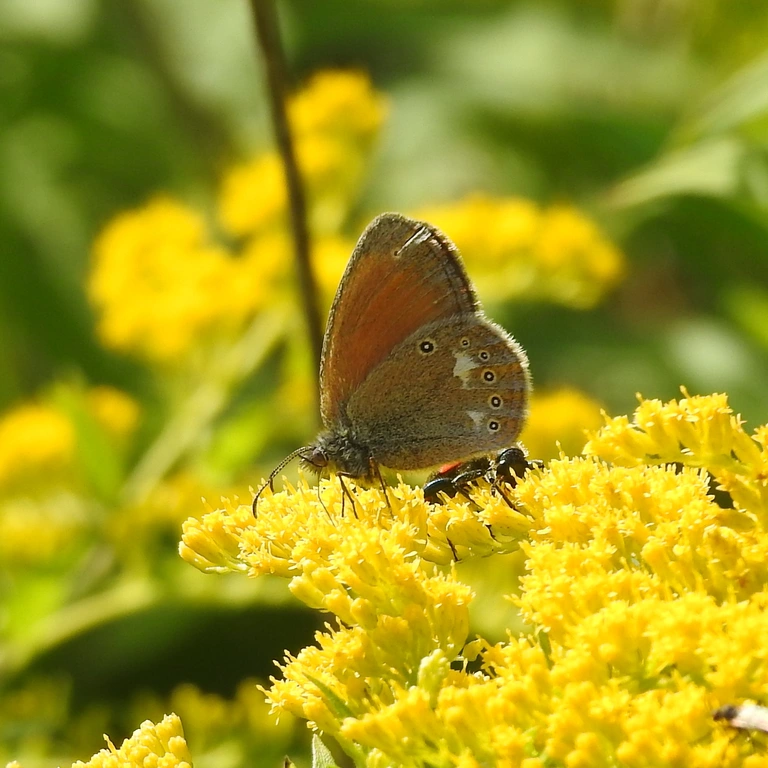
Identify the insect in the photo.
Coenonympha glycerion (also Coenonympha iphis)
